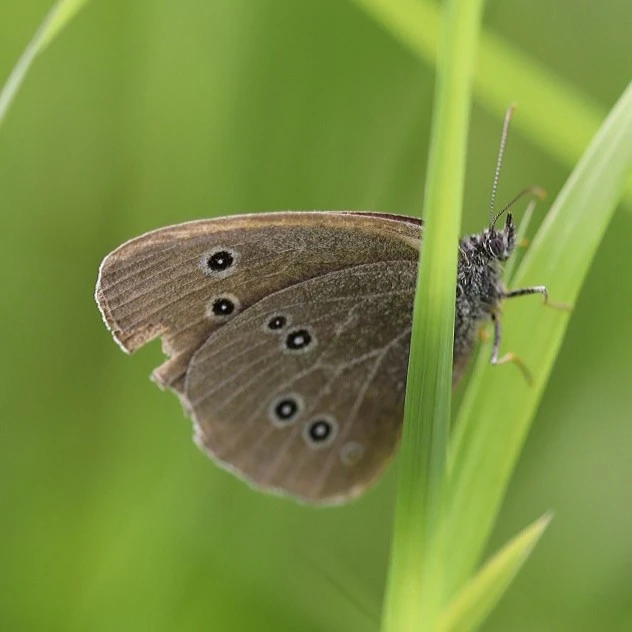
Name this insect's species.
Aphantopus hyperantus
